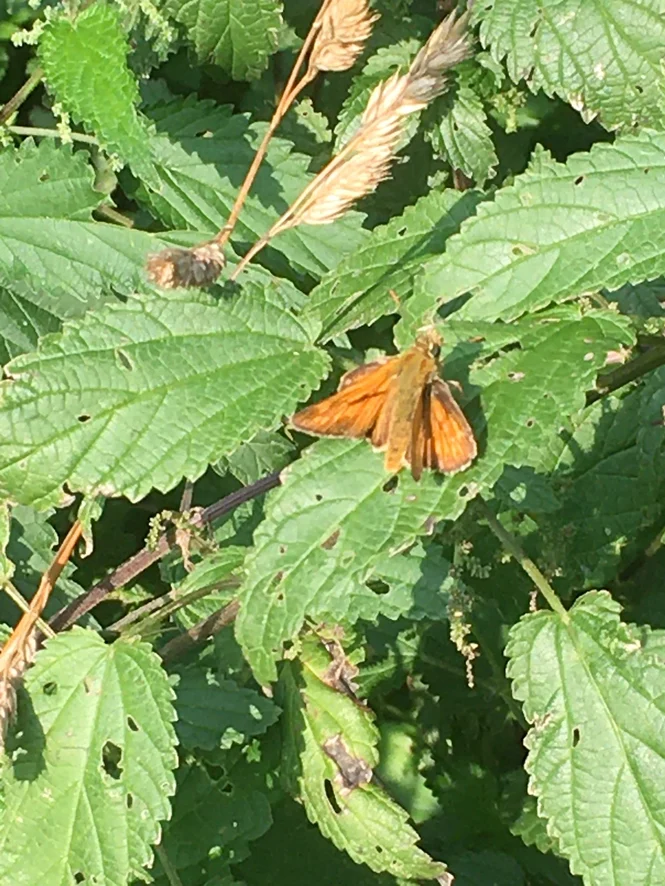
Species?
Ochlodes sylvanus (also Ochlodes venata)
